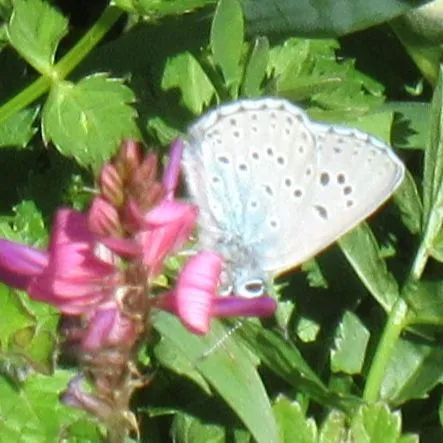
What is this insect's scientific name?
Phengaris arion (also Maculinea arion)
